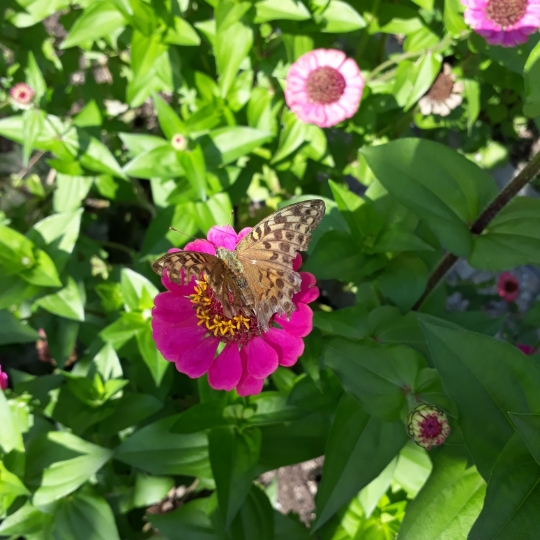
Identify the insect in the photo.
Argynnis paphia
